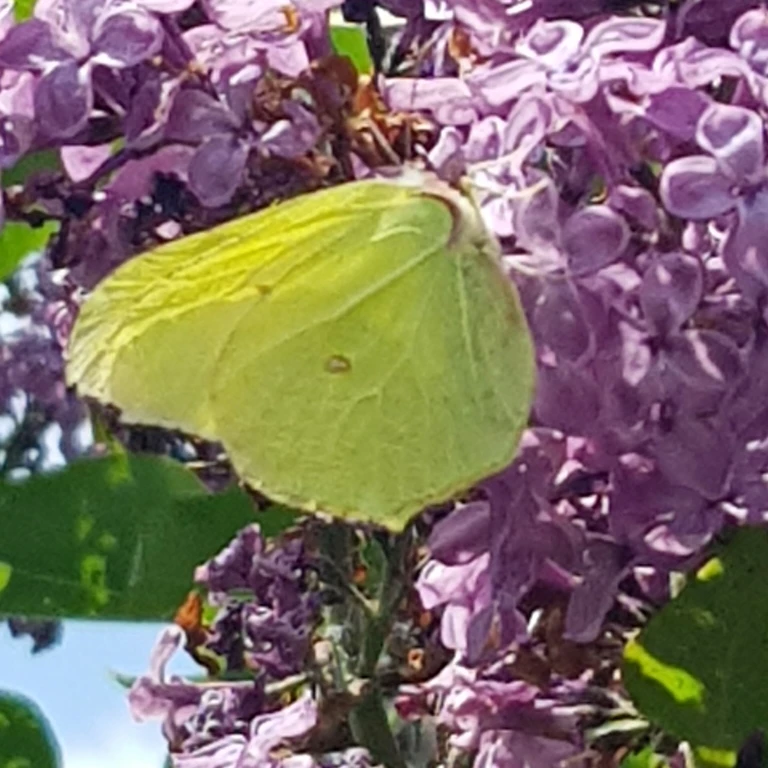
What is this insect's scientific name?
Gonepteryx rhamni
